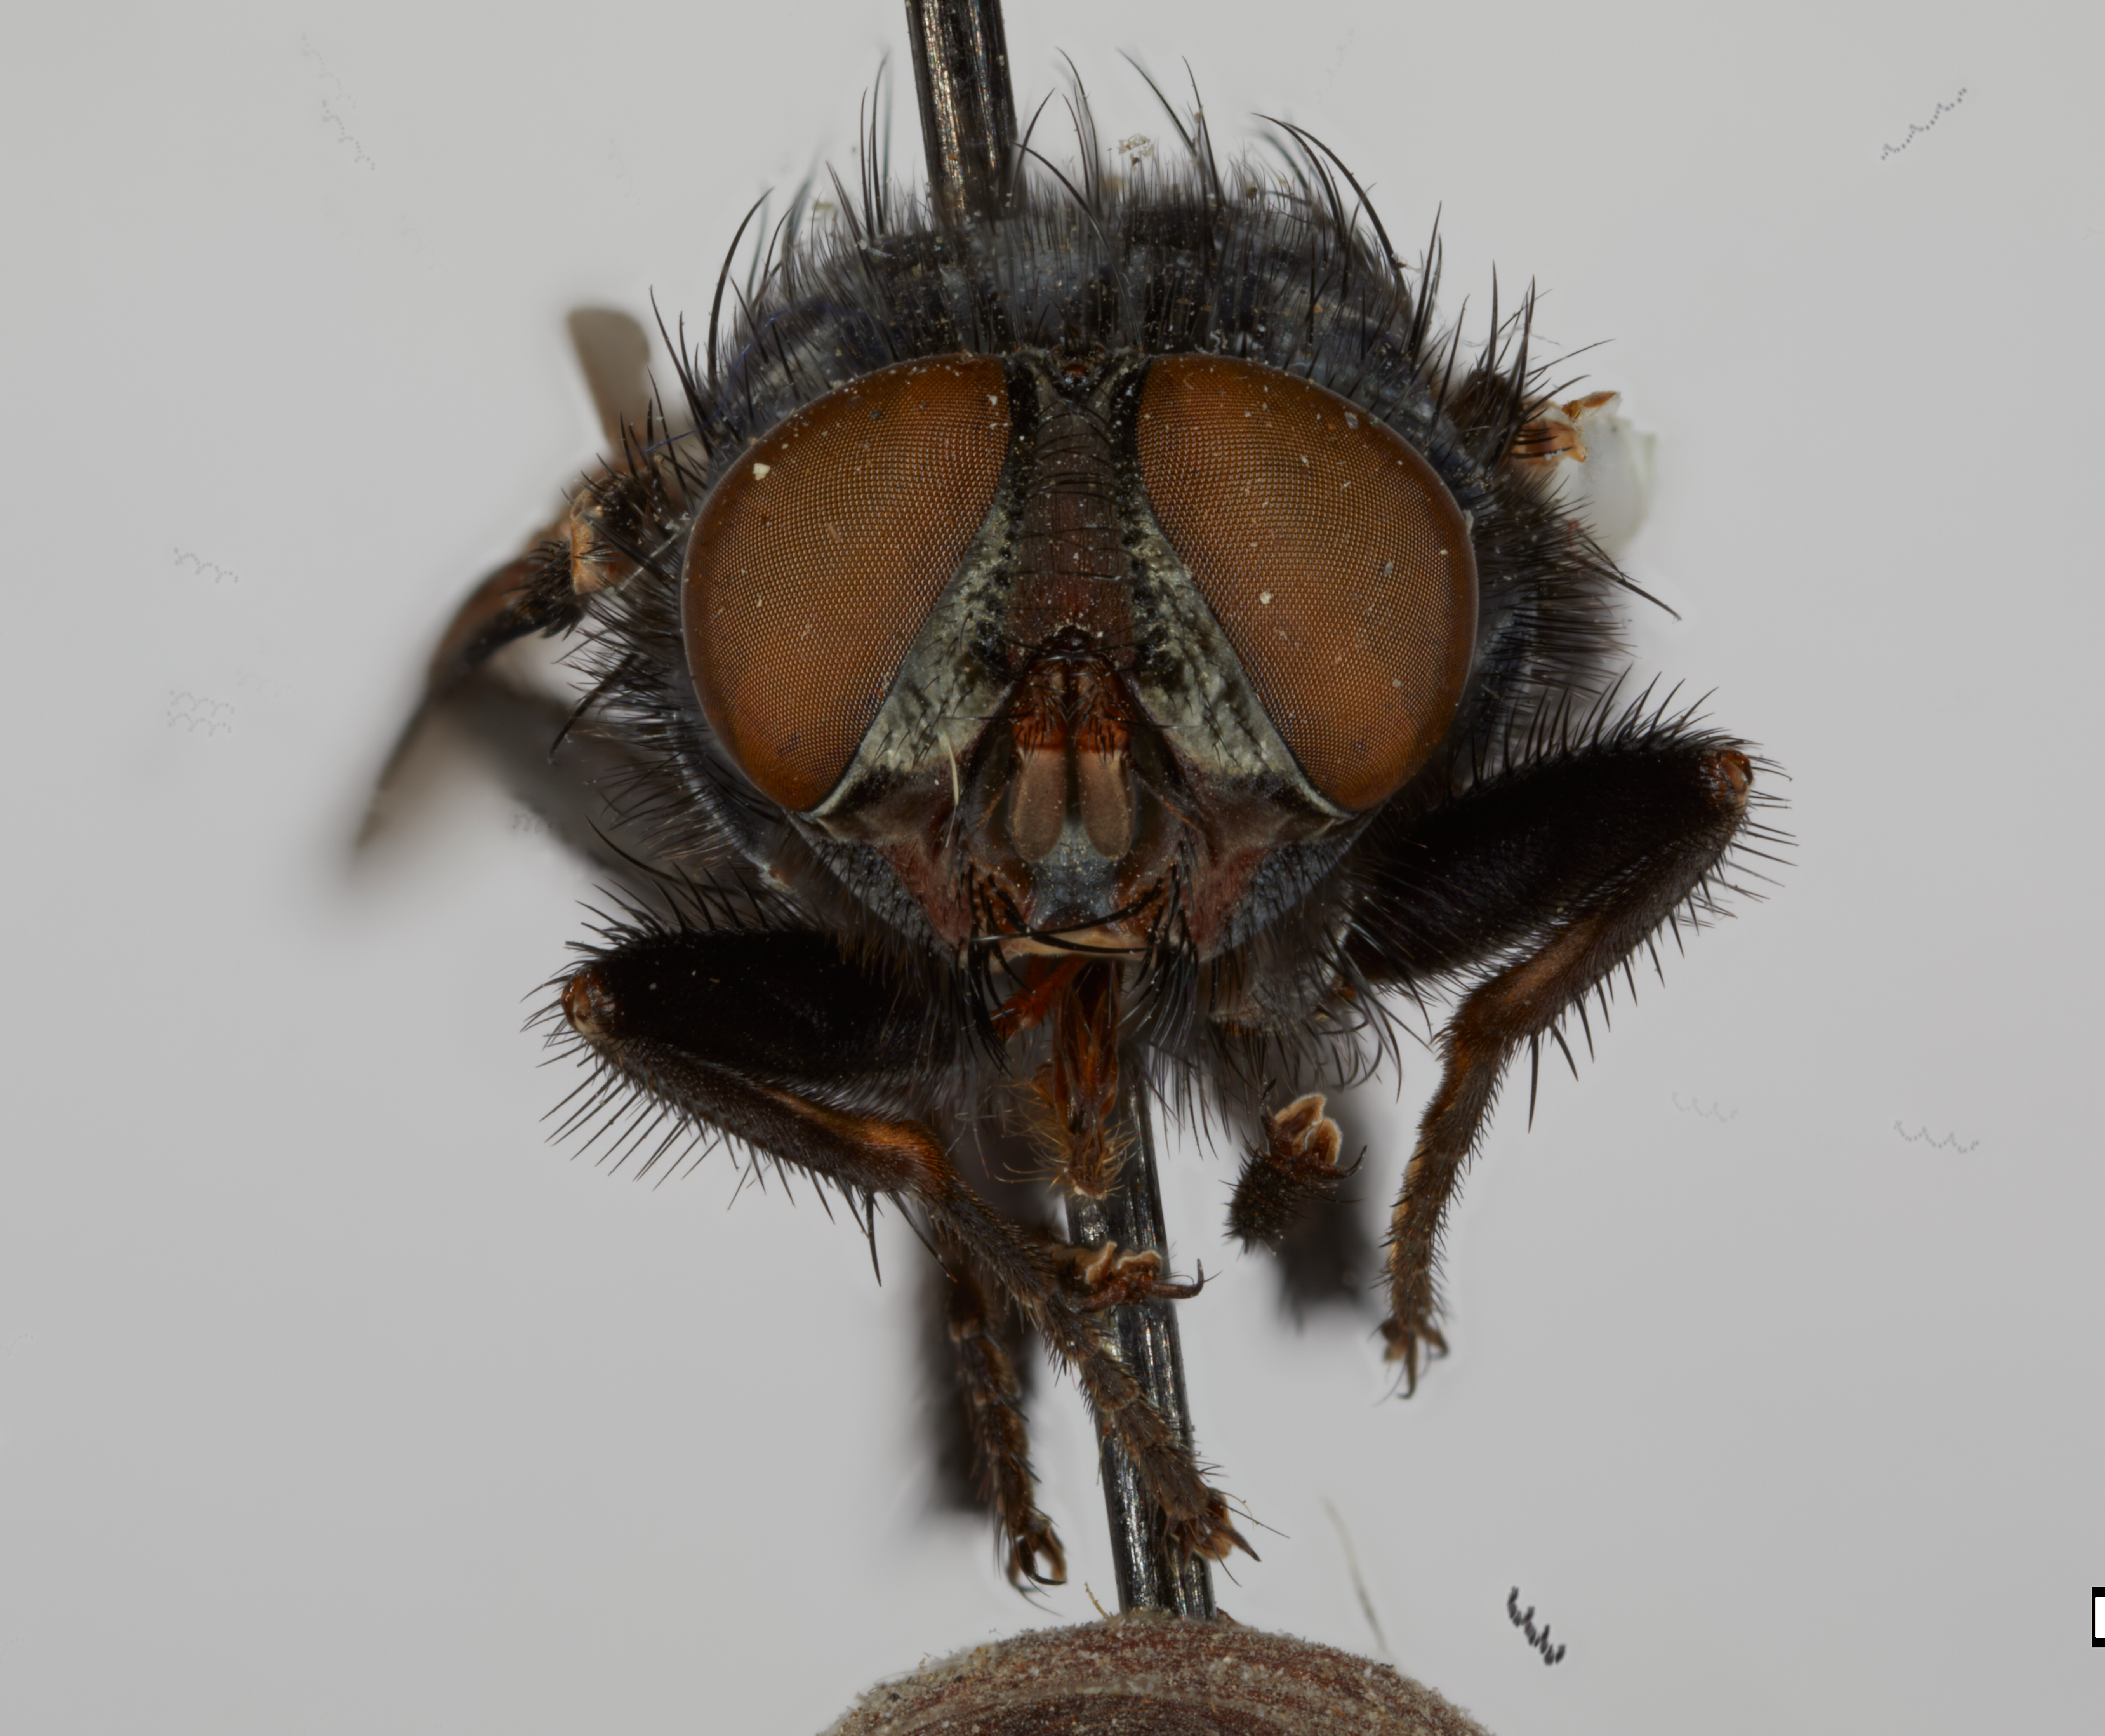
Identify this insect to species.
Protocalliphora avium
